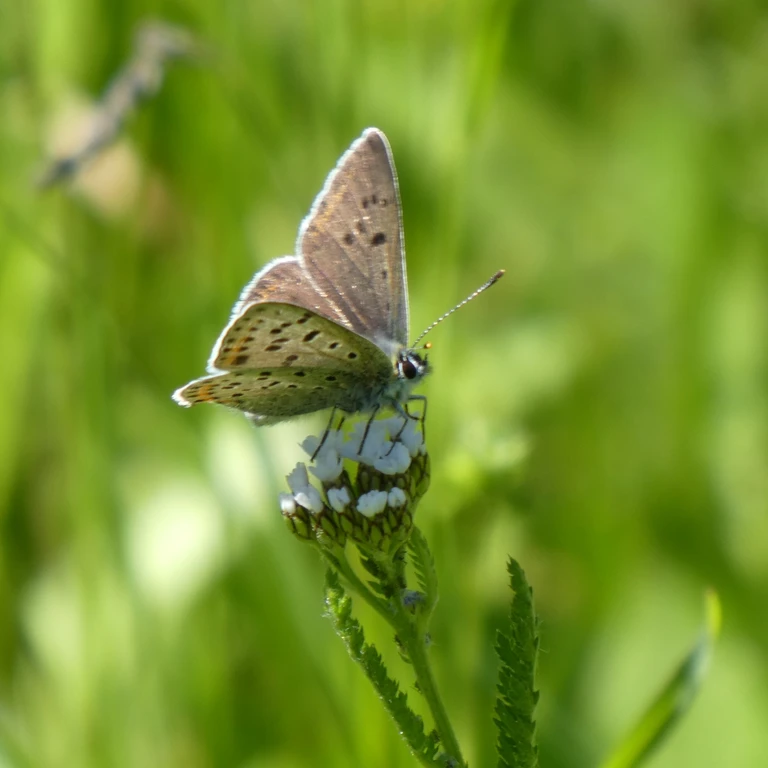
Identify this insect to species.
Lycaena tityrus (also Loweia tityrus)
